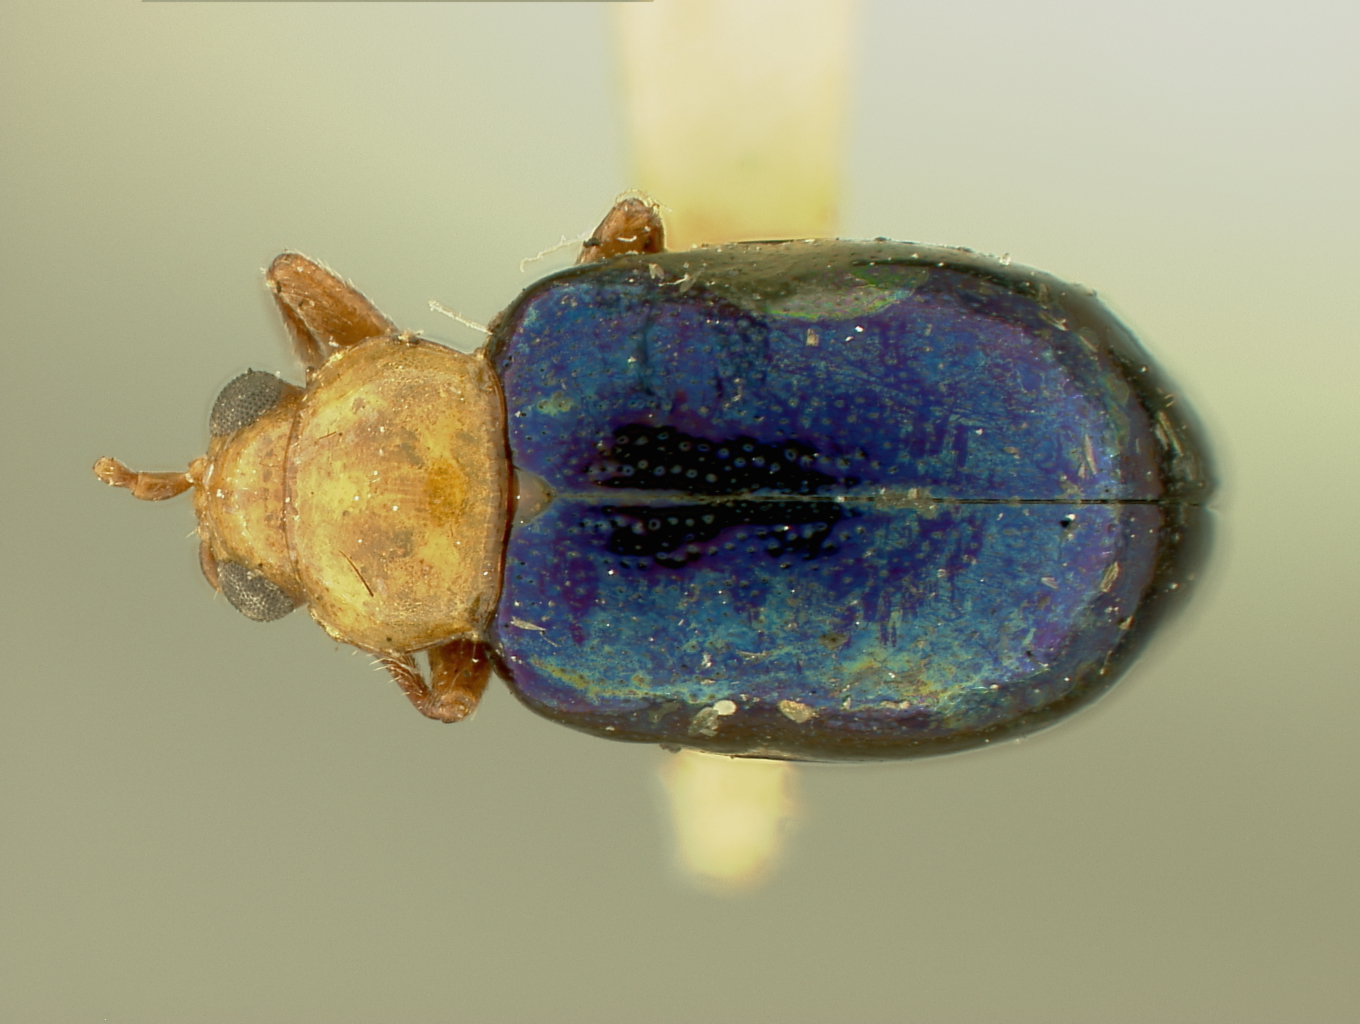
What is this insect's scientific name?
Cyrsylus hispaniolae
